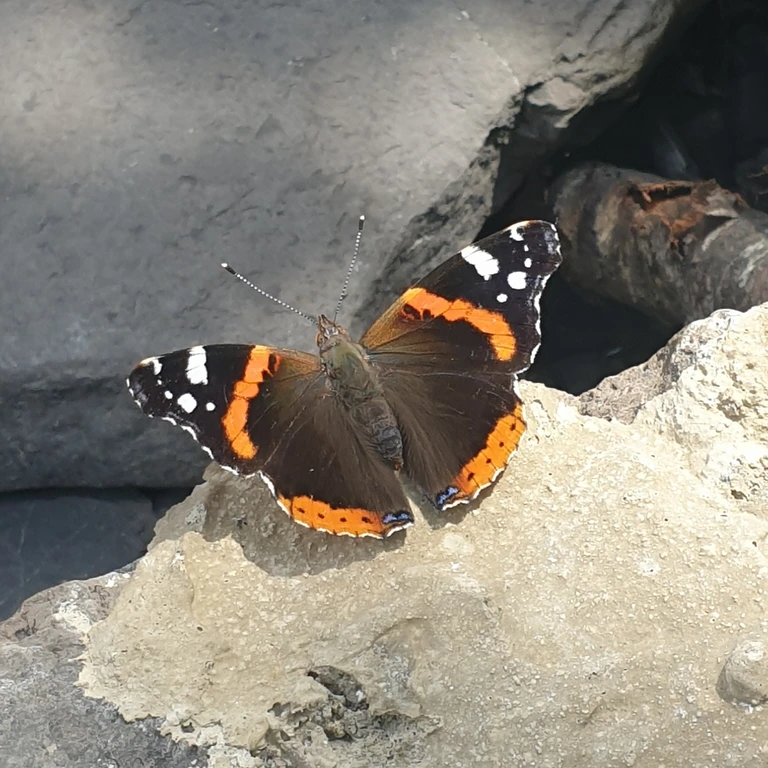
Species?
Vanessa atalanta
